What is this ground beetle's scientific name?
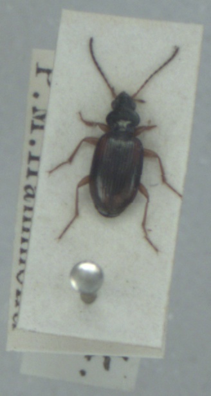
Bembidion tetracolum
